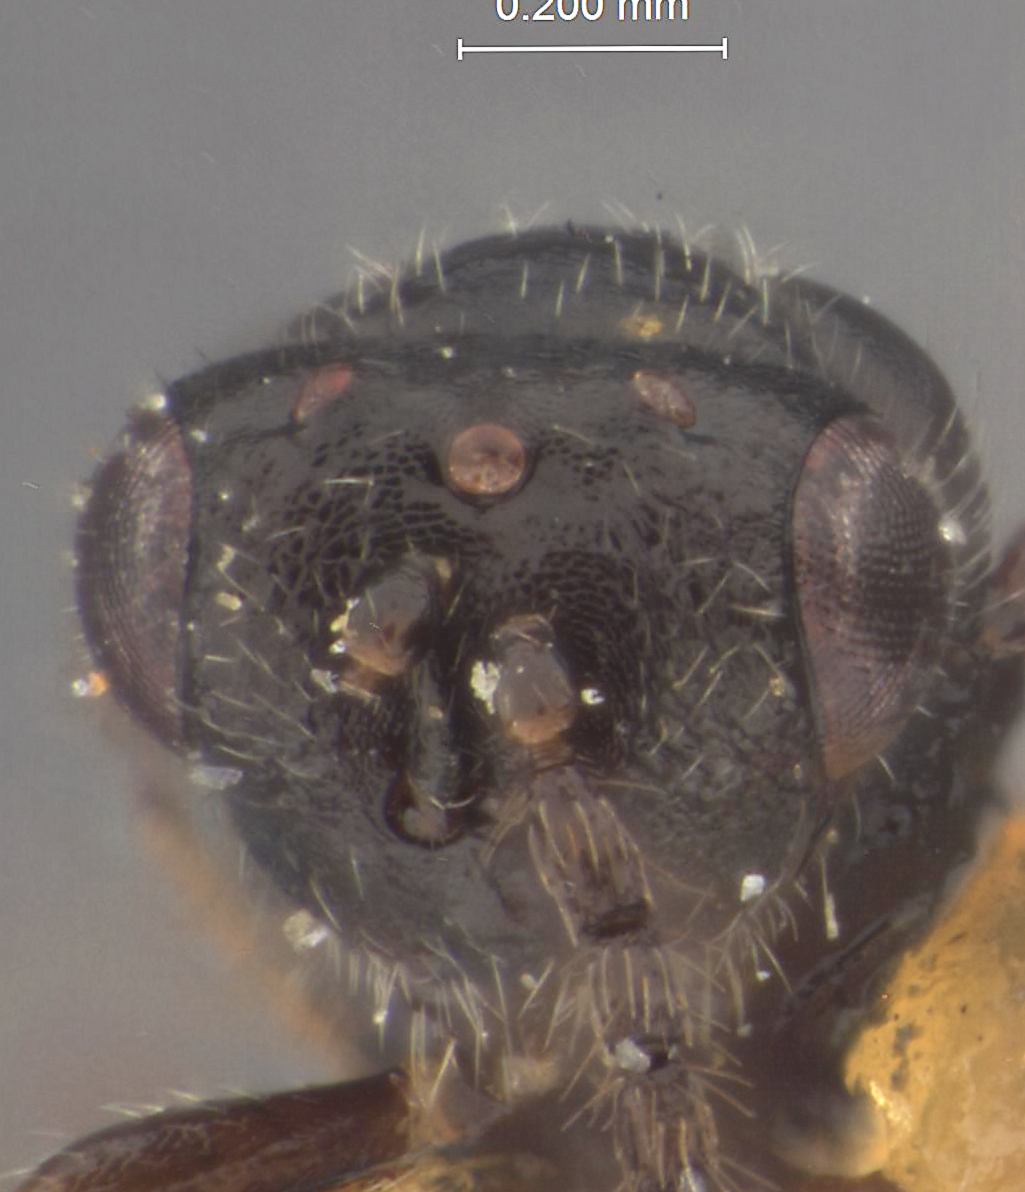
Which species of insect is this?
Harmolita poae
